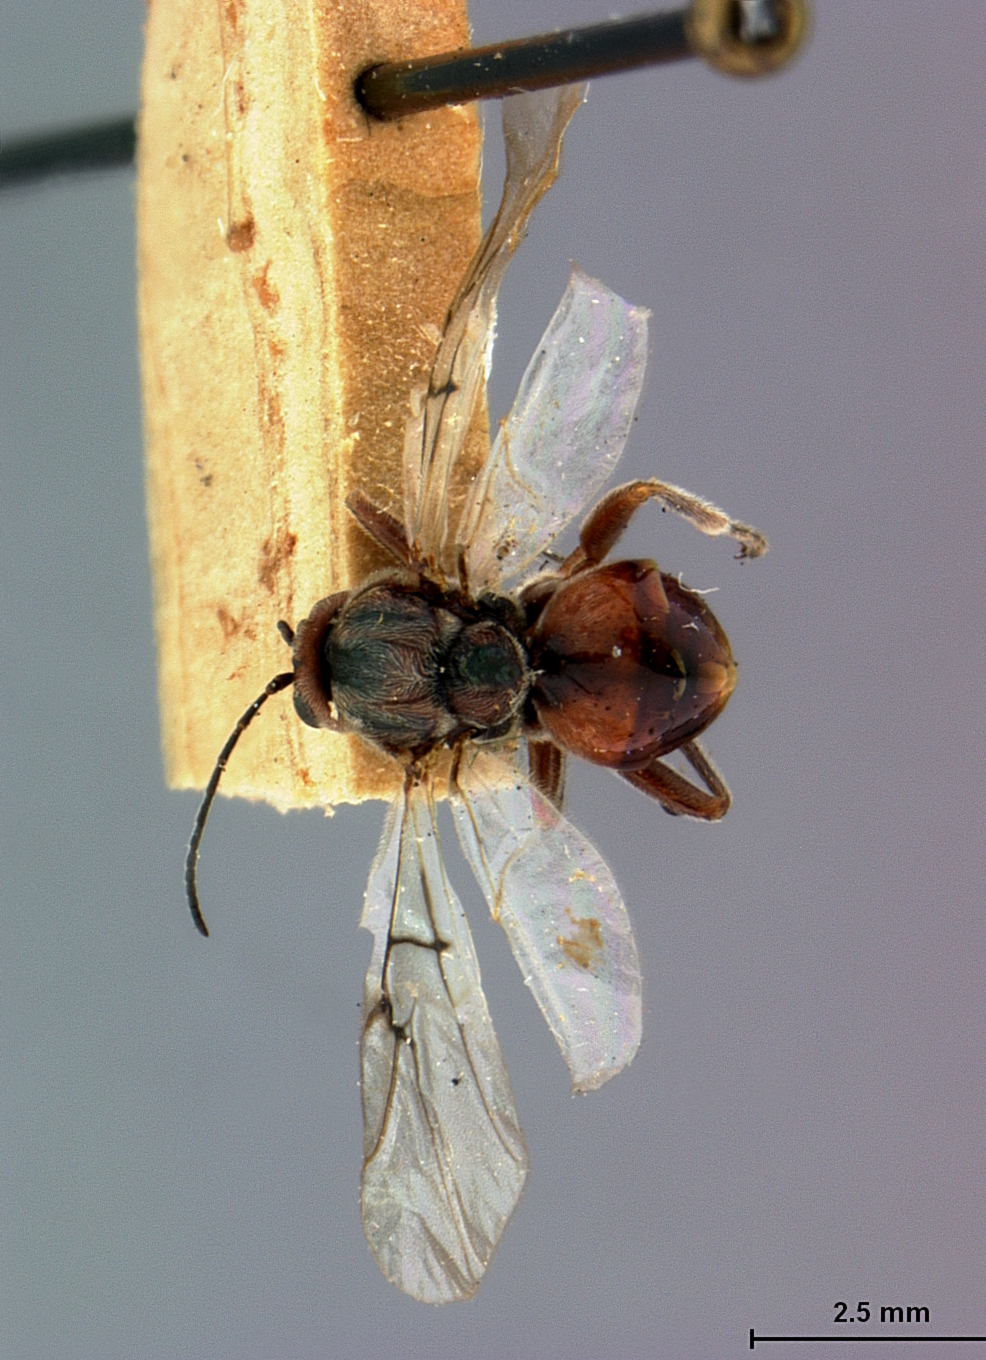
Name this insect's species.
Disholcaspis brevinota
